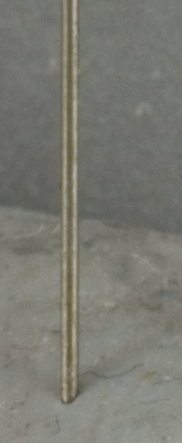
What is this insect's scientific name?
Prenolepis imparis
